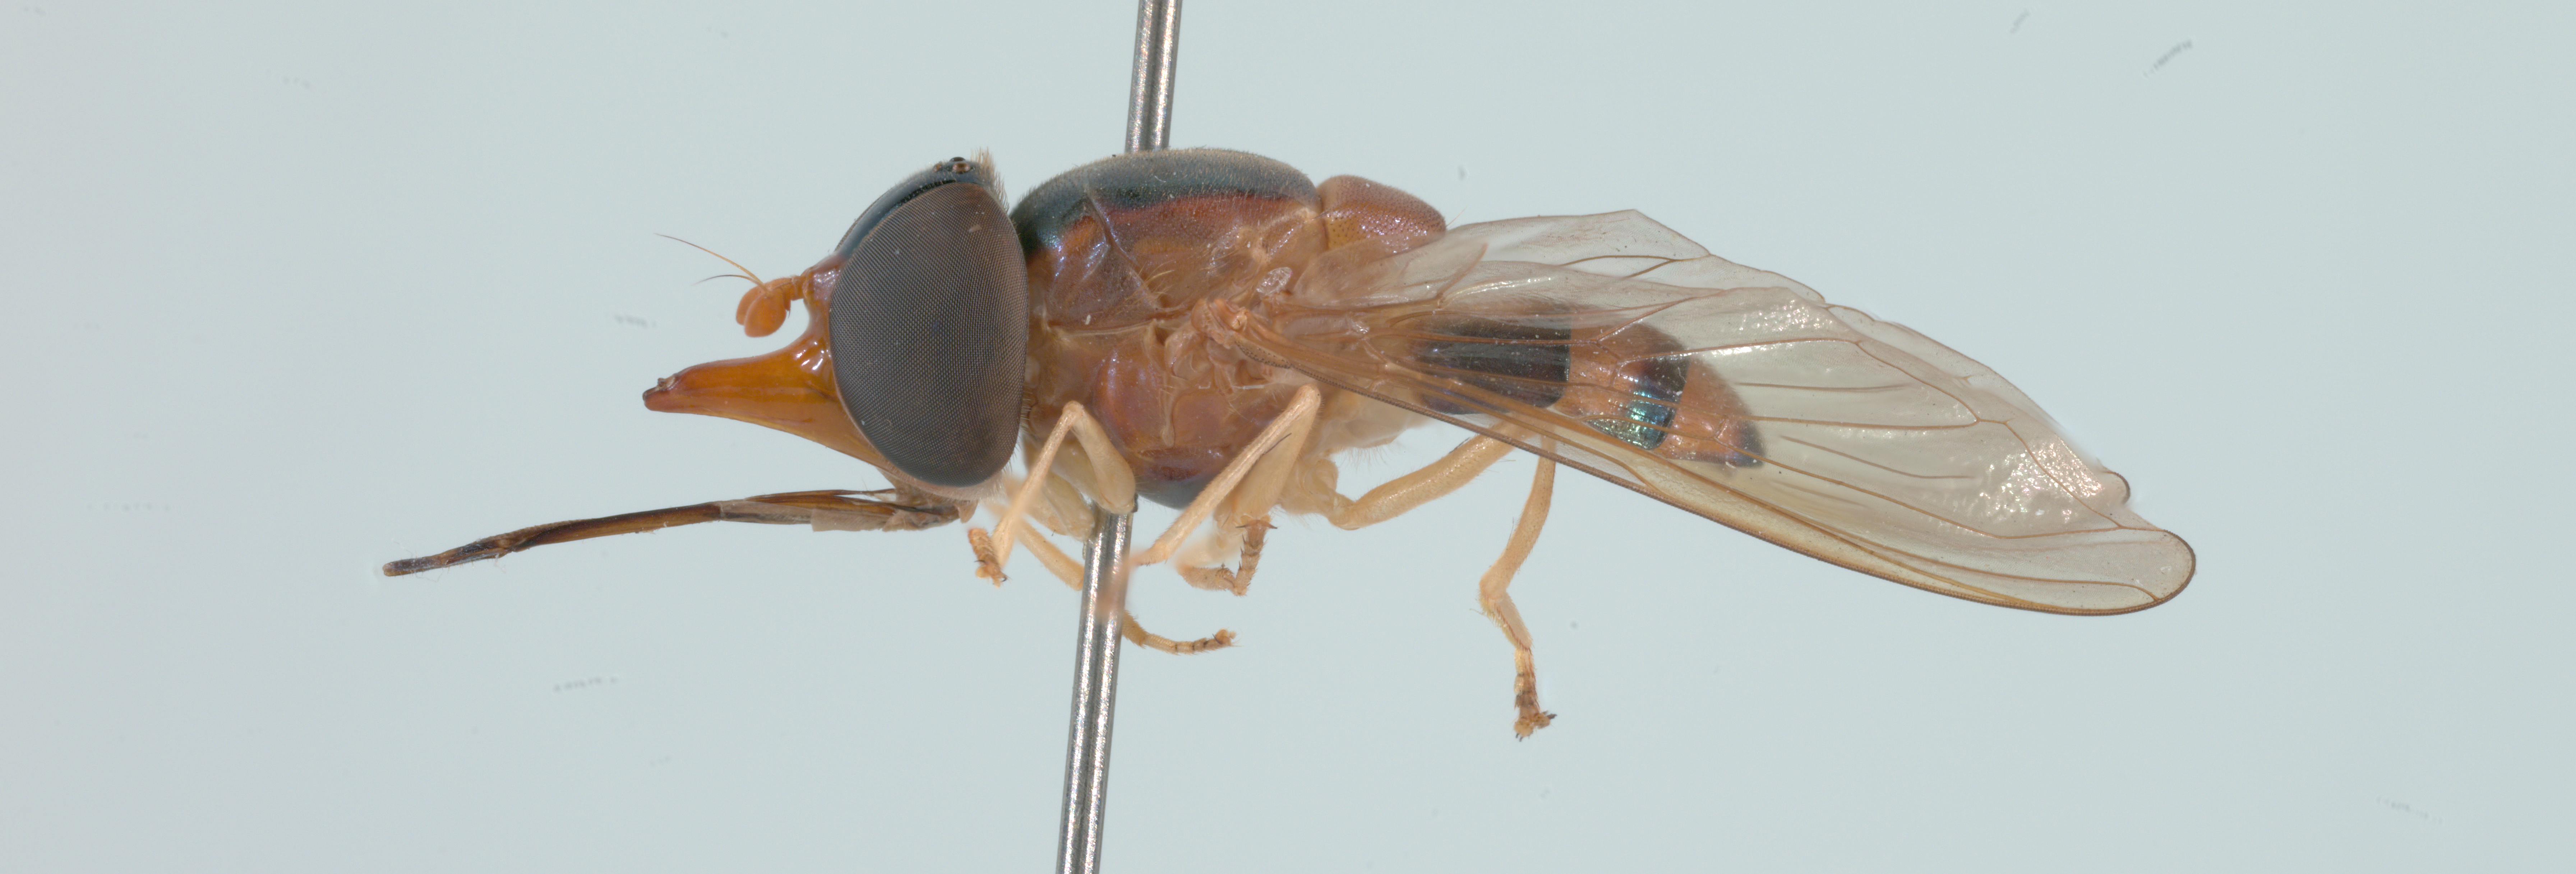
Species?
Rhingia pellucens
